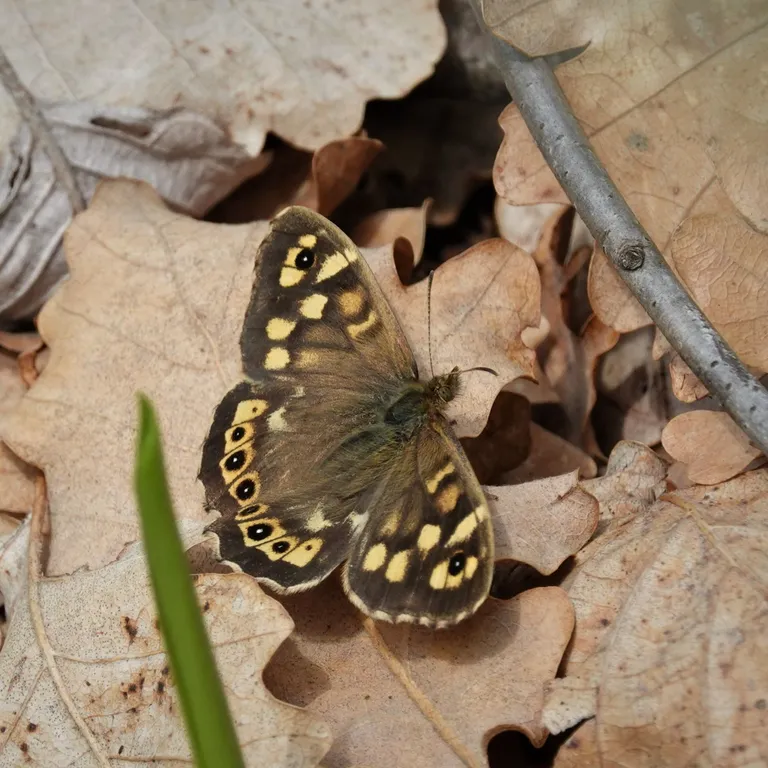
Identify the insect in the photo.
Pararge aegeria
